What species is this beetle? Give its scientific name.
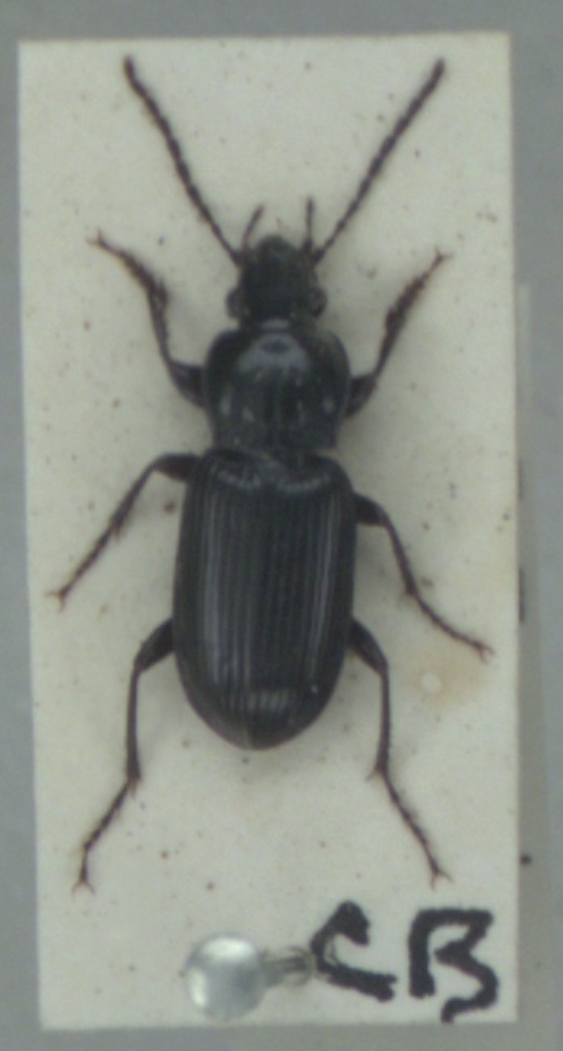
Pterostichus gracilis
